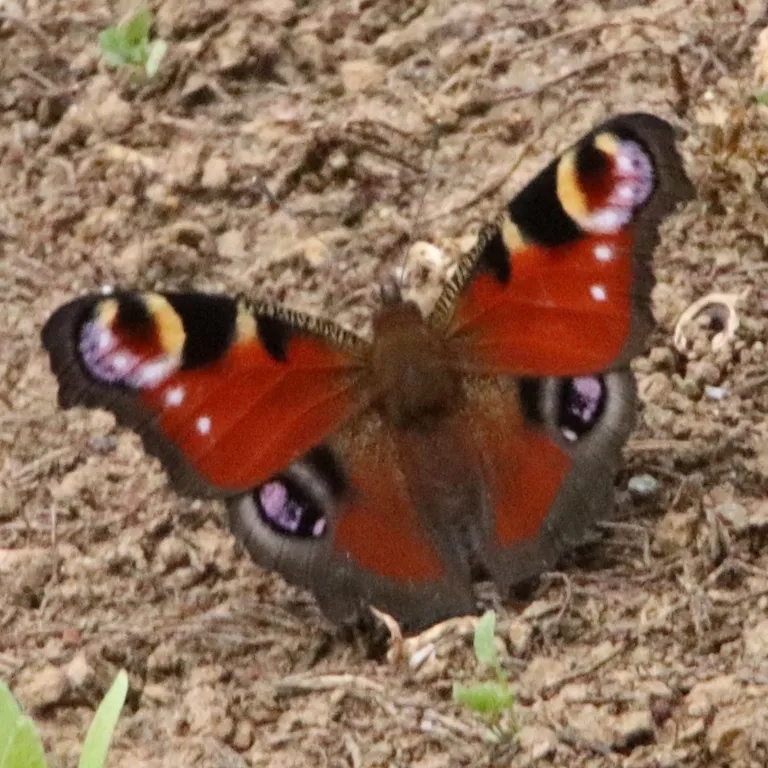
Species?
Aglais io
